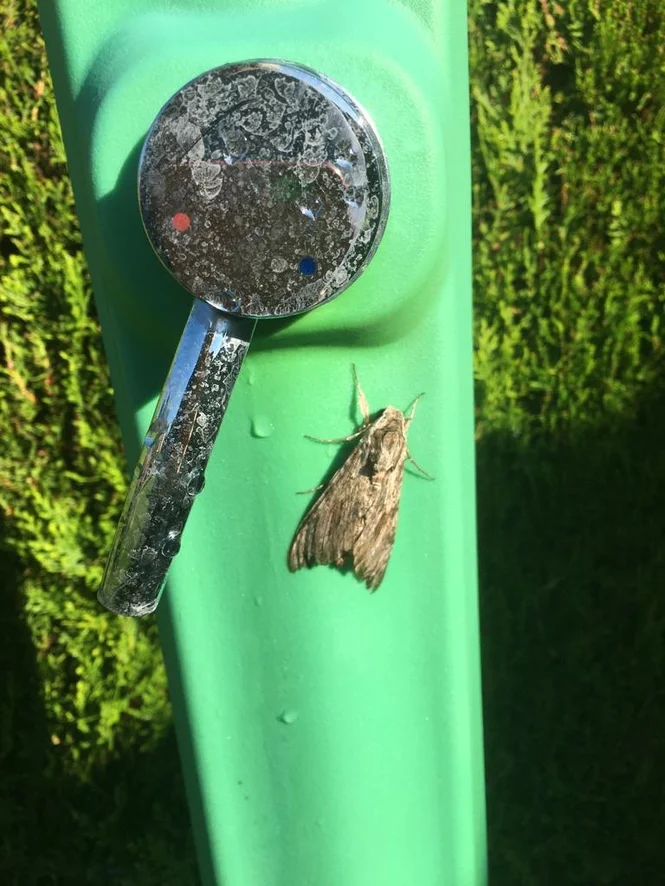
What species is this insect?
Agrius convolvuli
